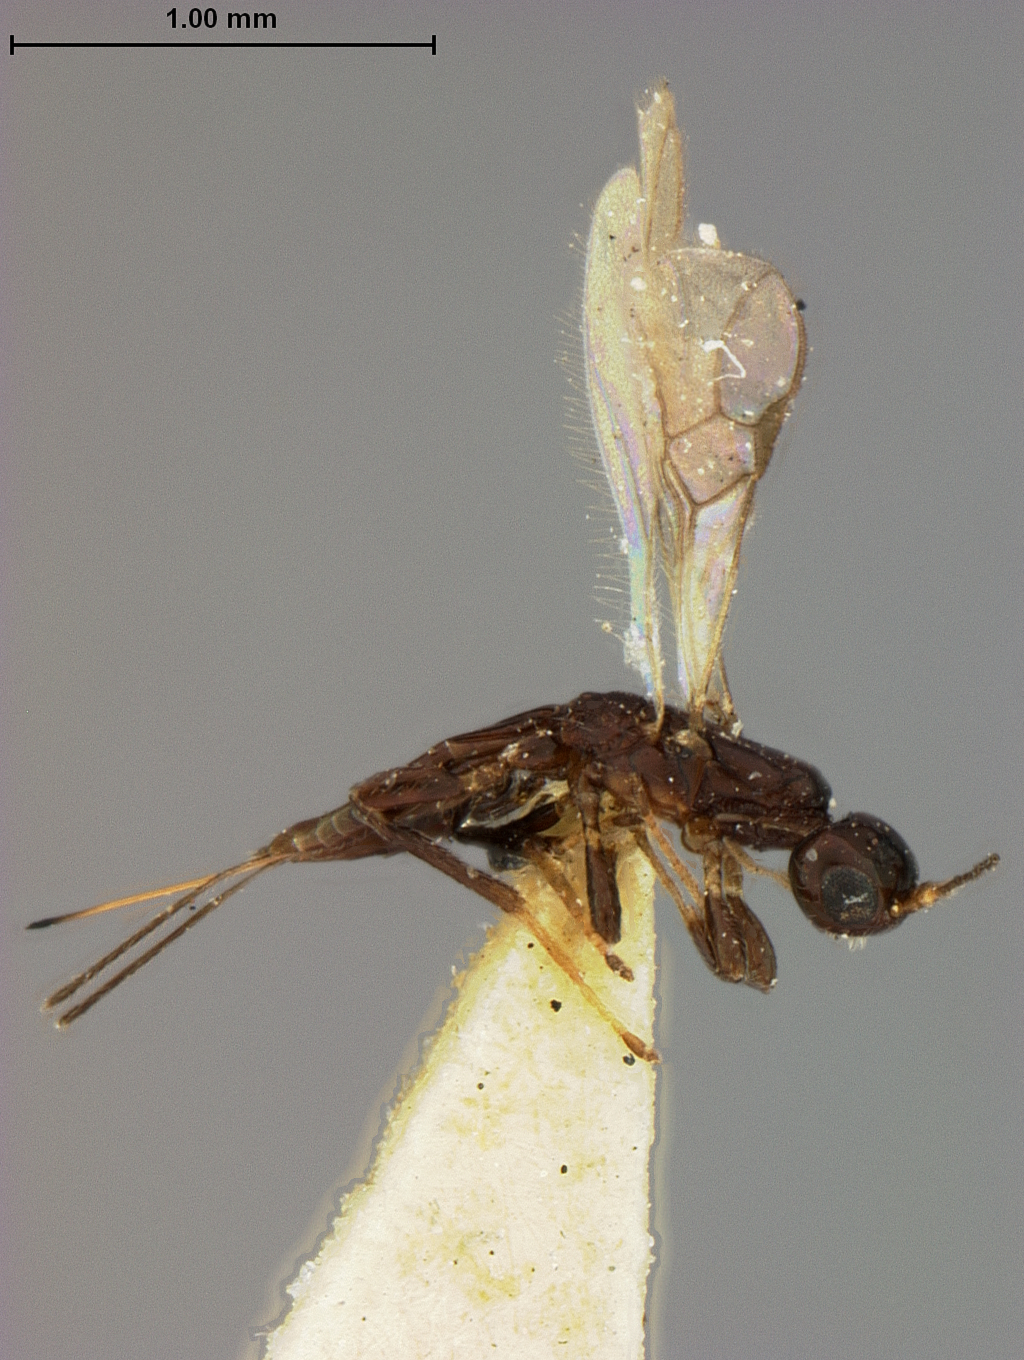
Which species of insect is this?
Ecphylus hypothenemi
